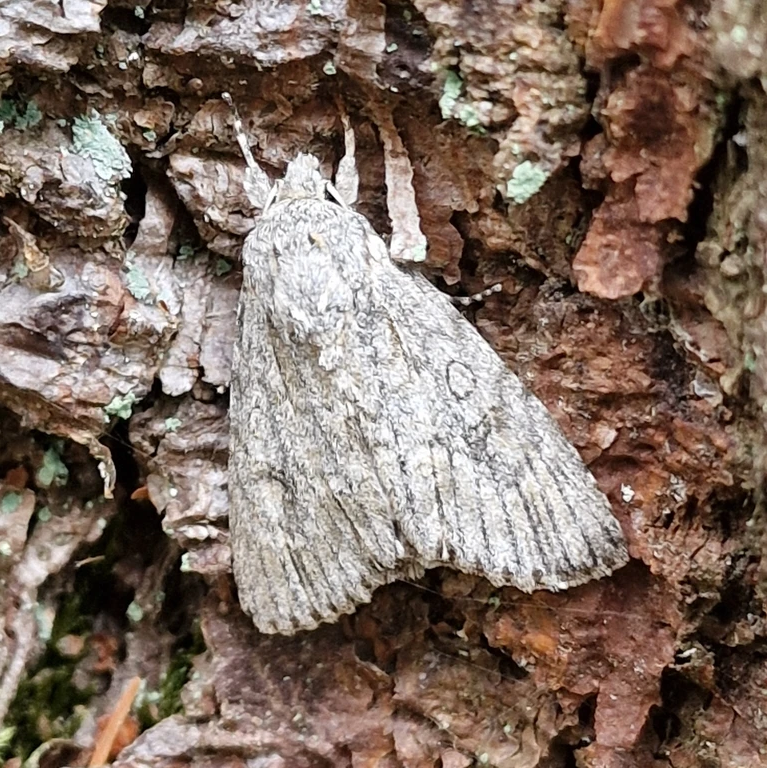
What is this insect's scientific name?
Acronicta aceris
